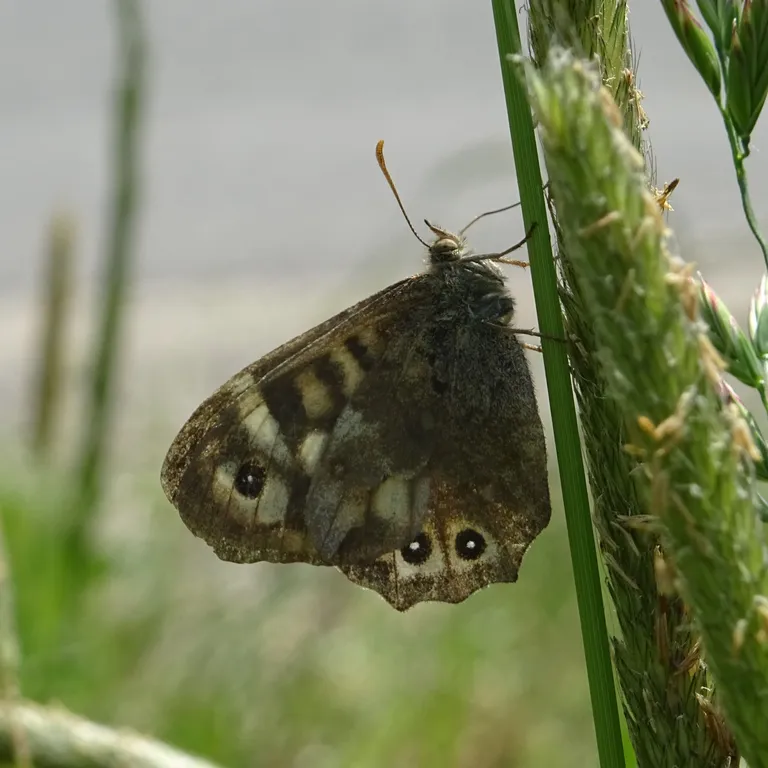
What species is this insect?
Pararge aegeria
